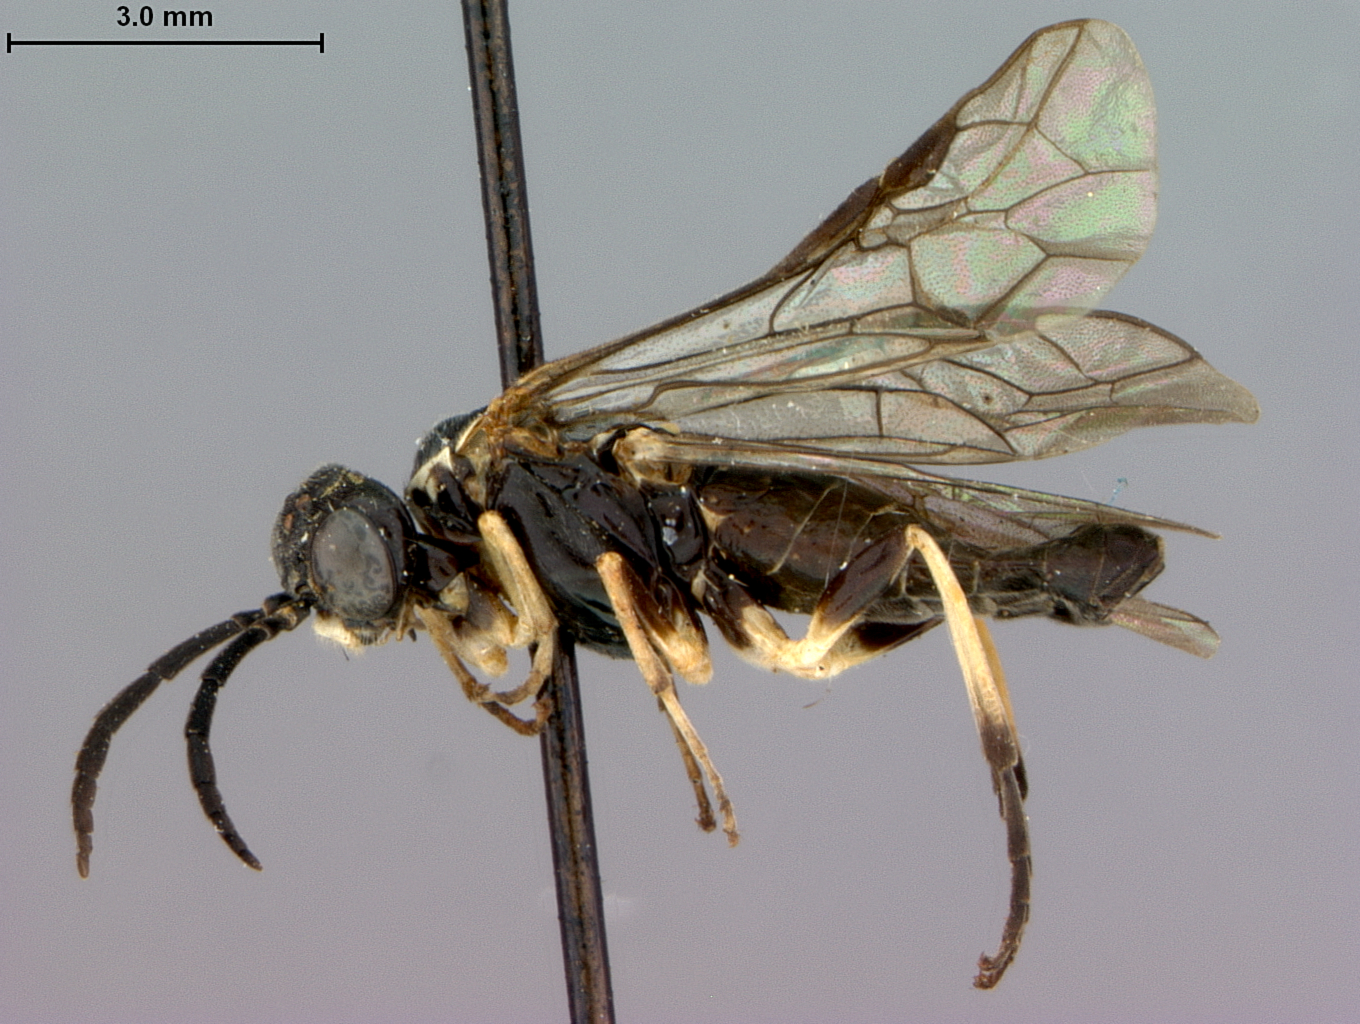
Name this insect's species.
Stromboceros leucostomus
